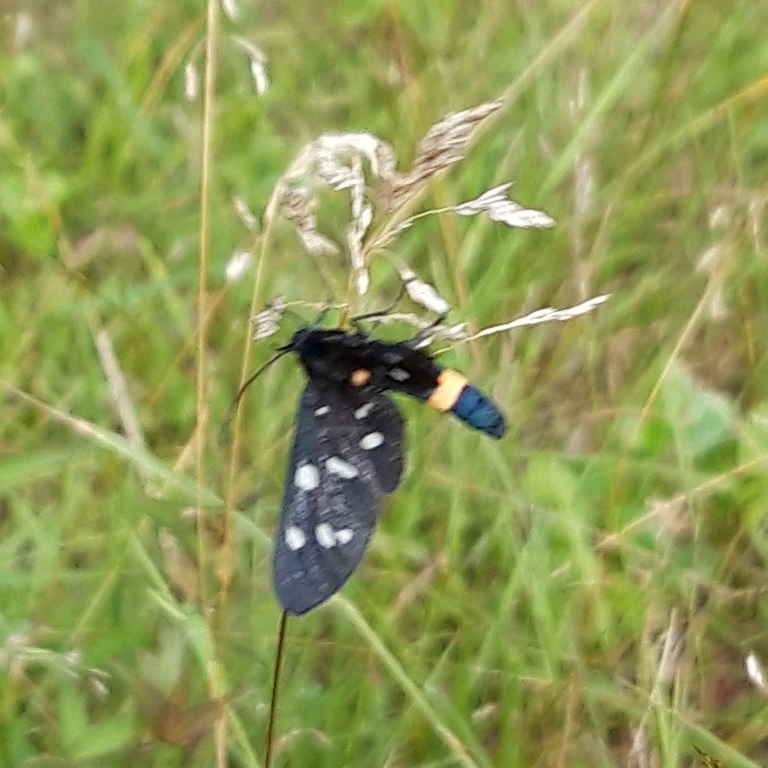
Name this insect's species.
Amata phegea
